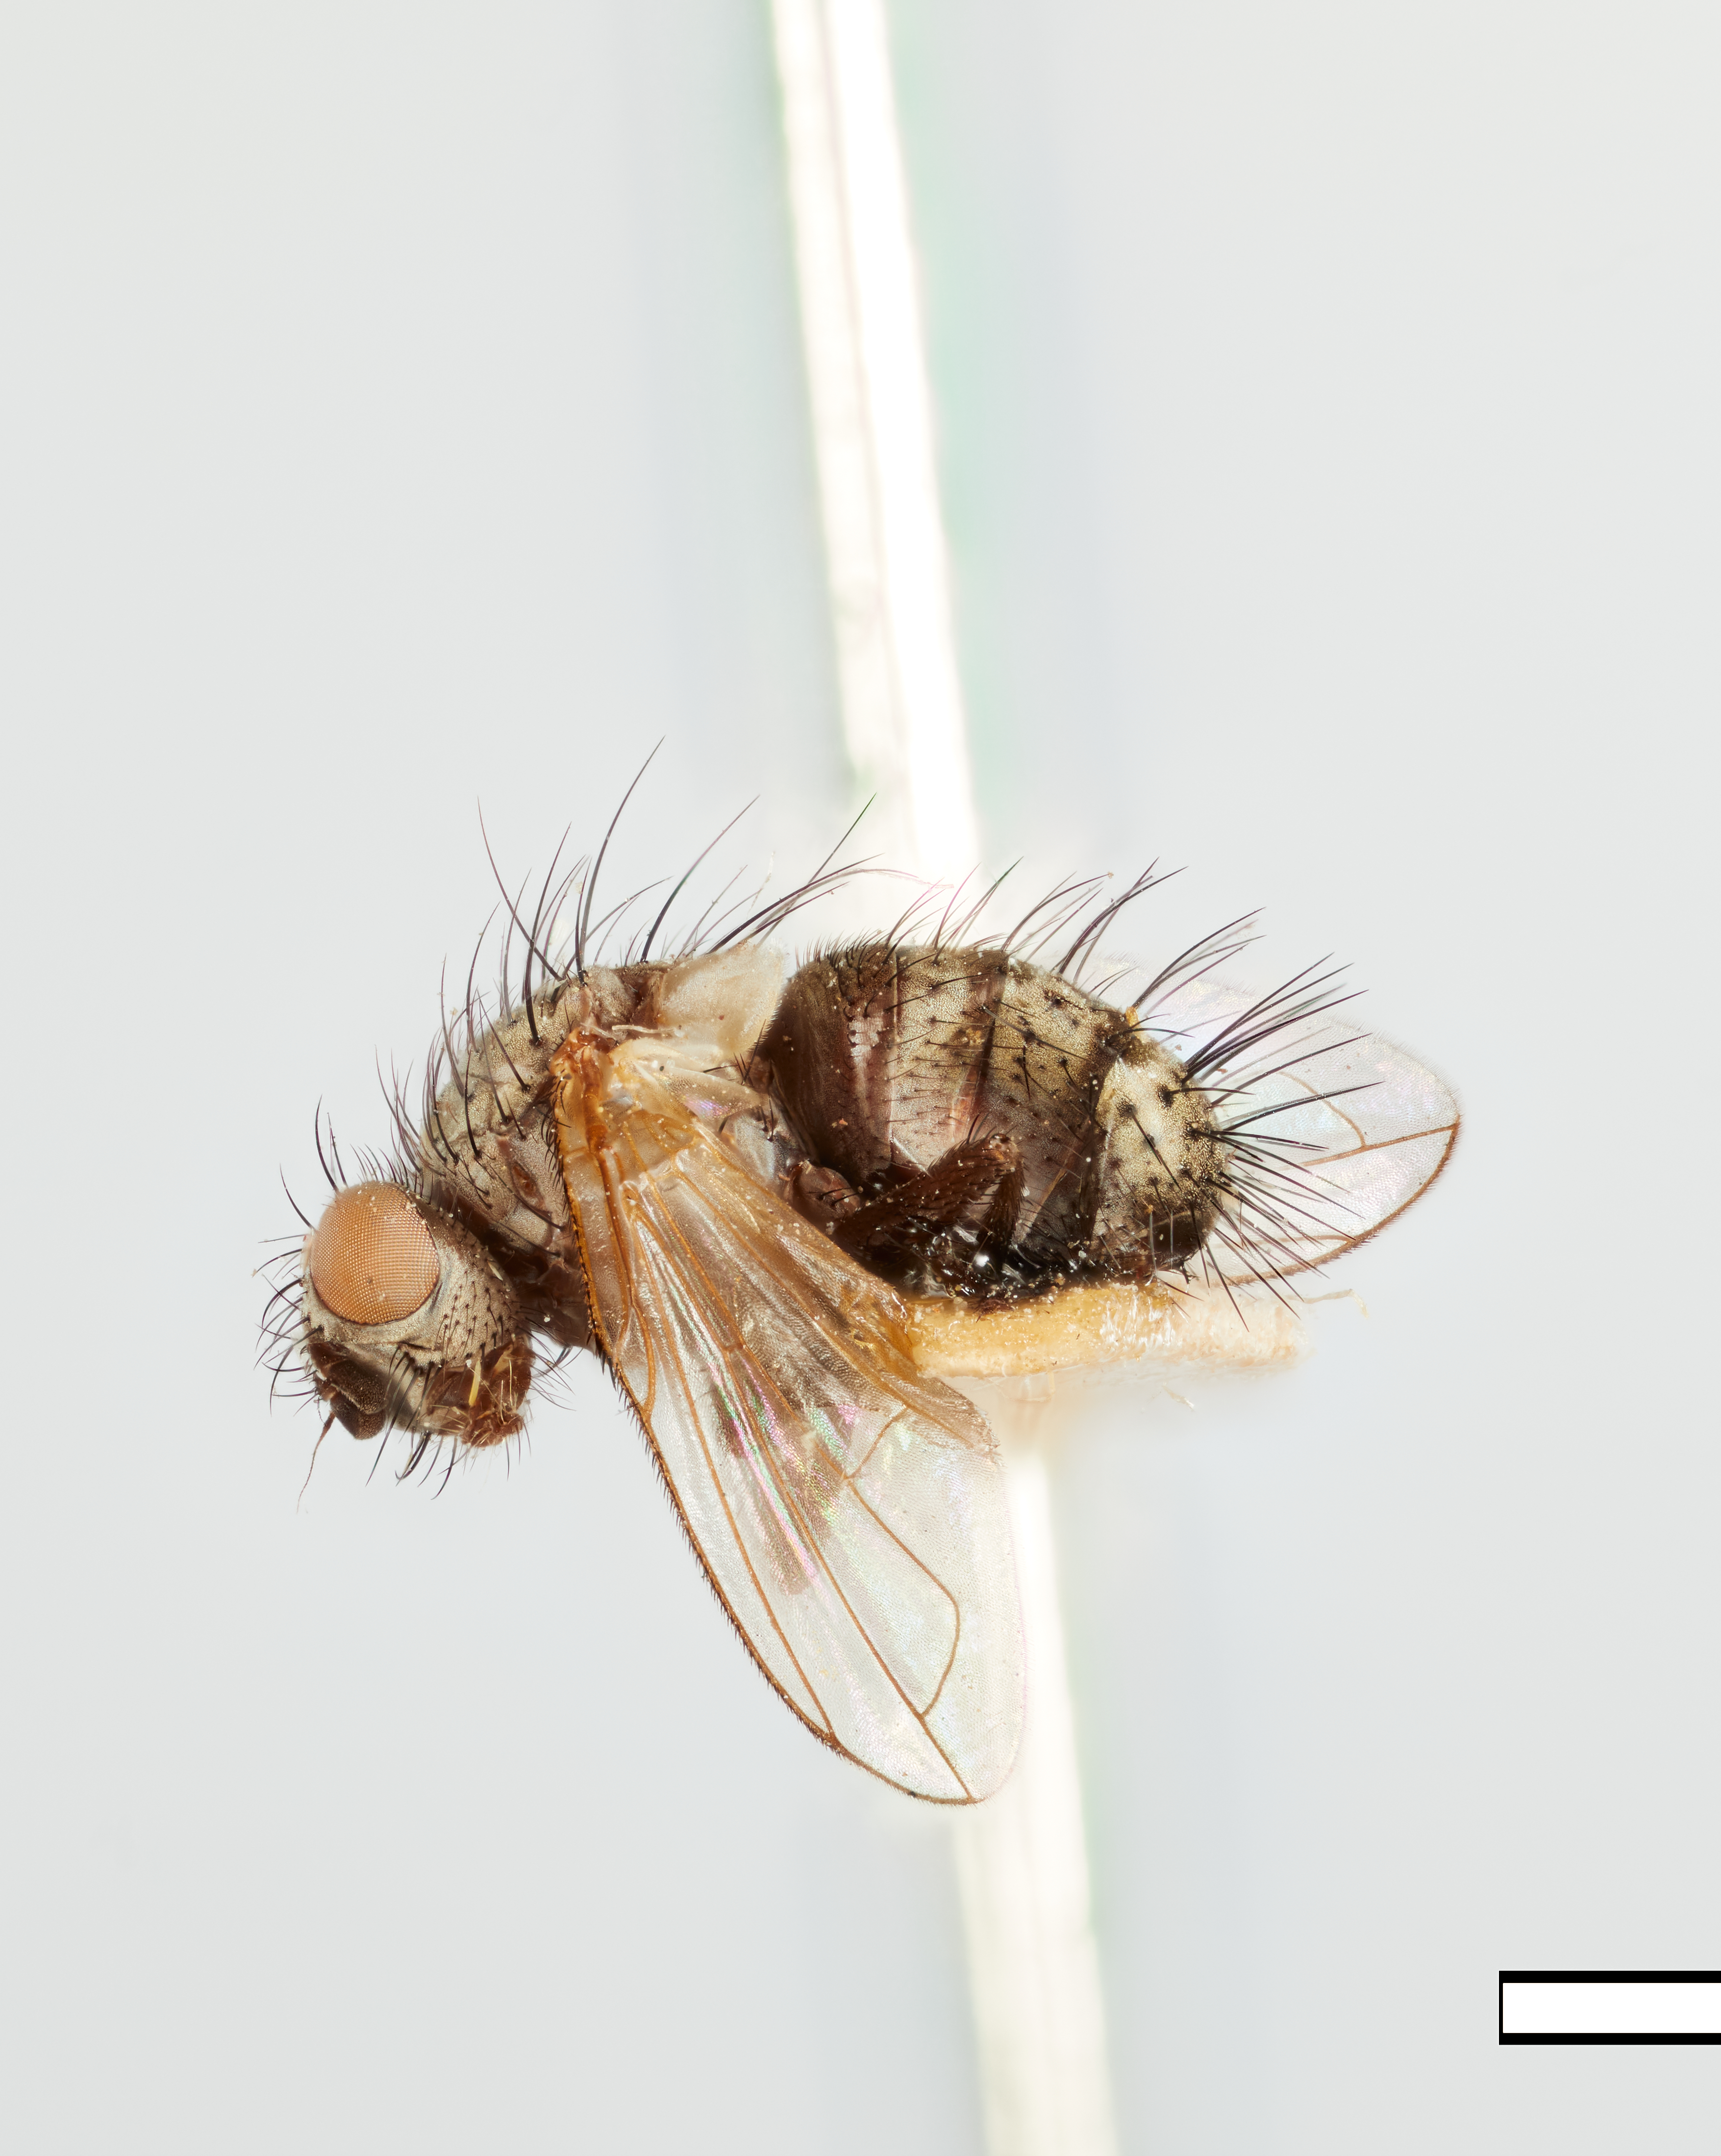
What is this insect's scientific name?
Psalidopteryx slossonae
